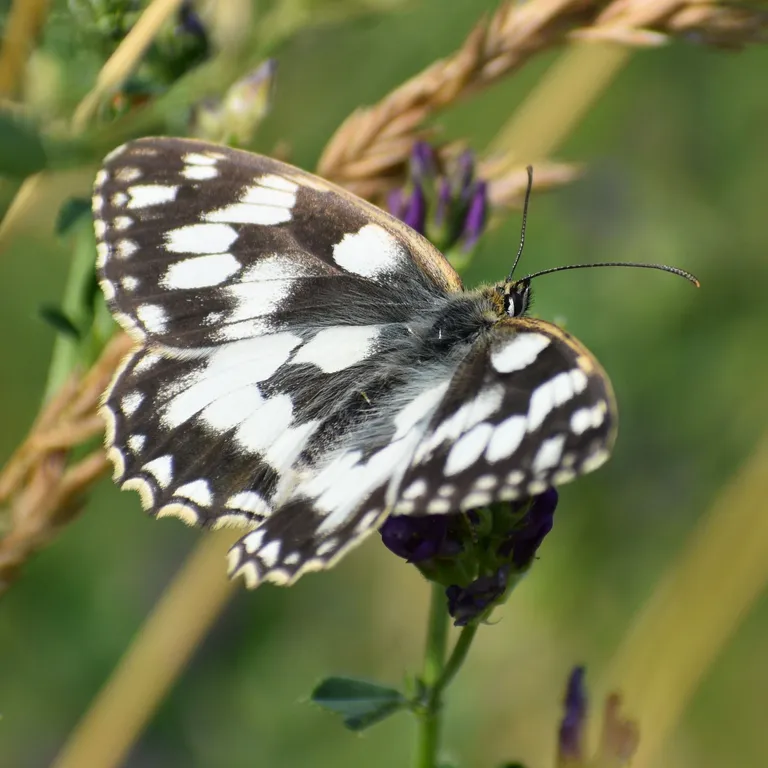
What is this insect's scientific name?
Melanargia galathea
